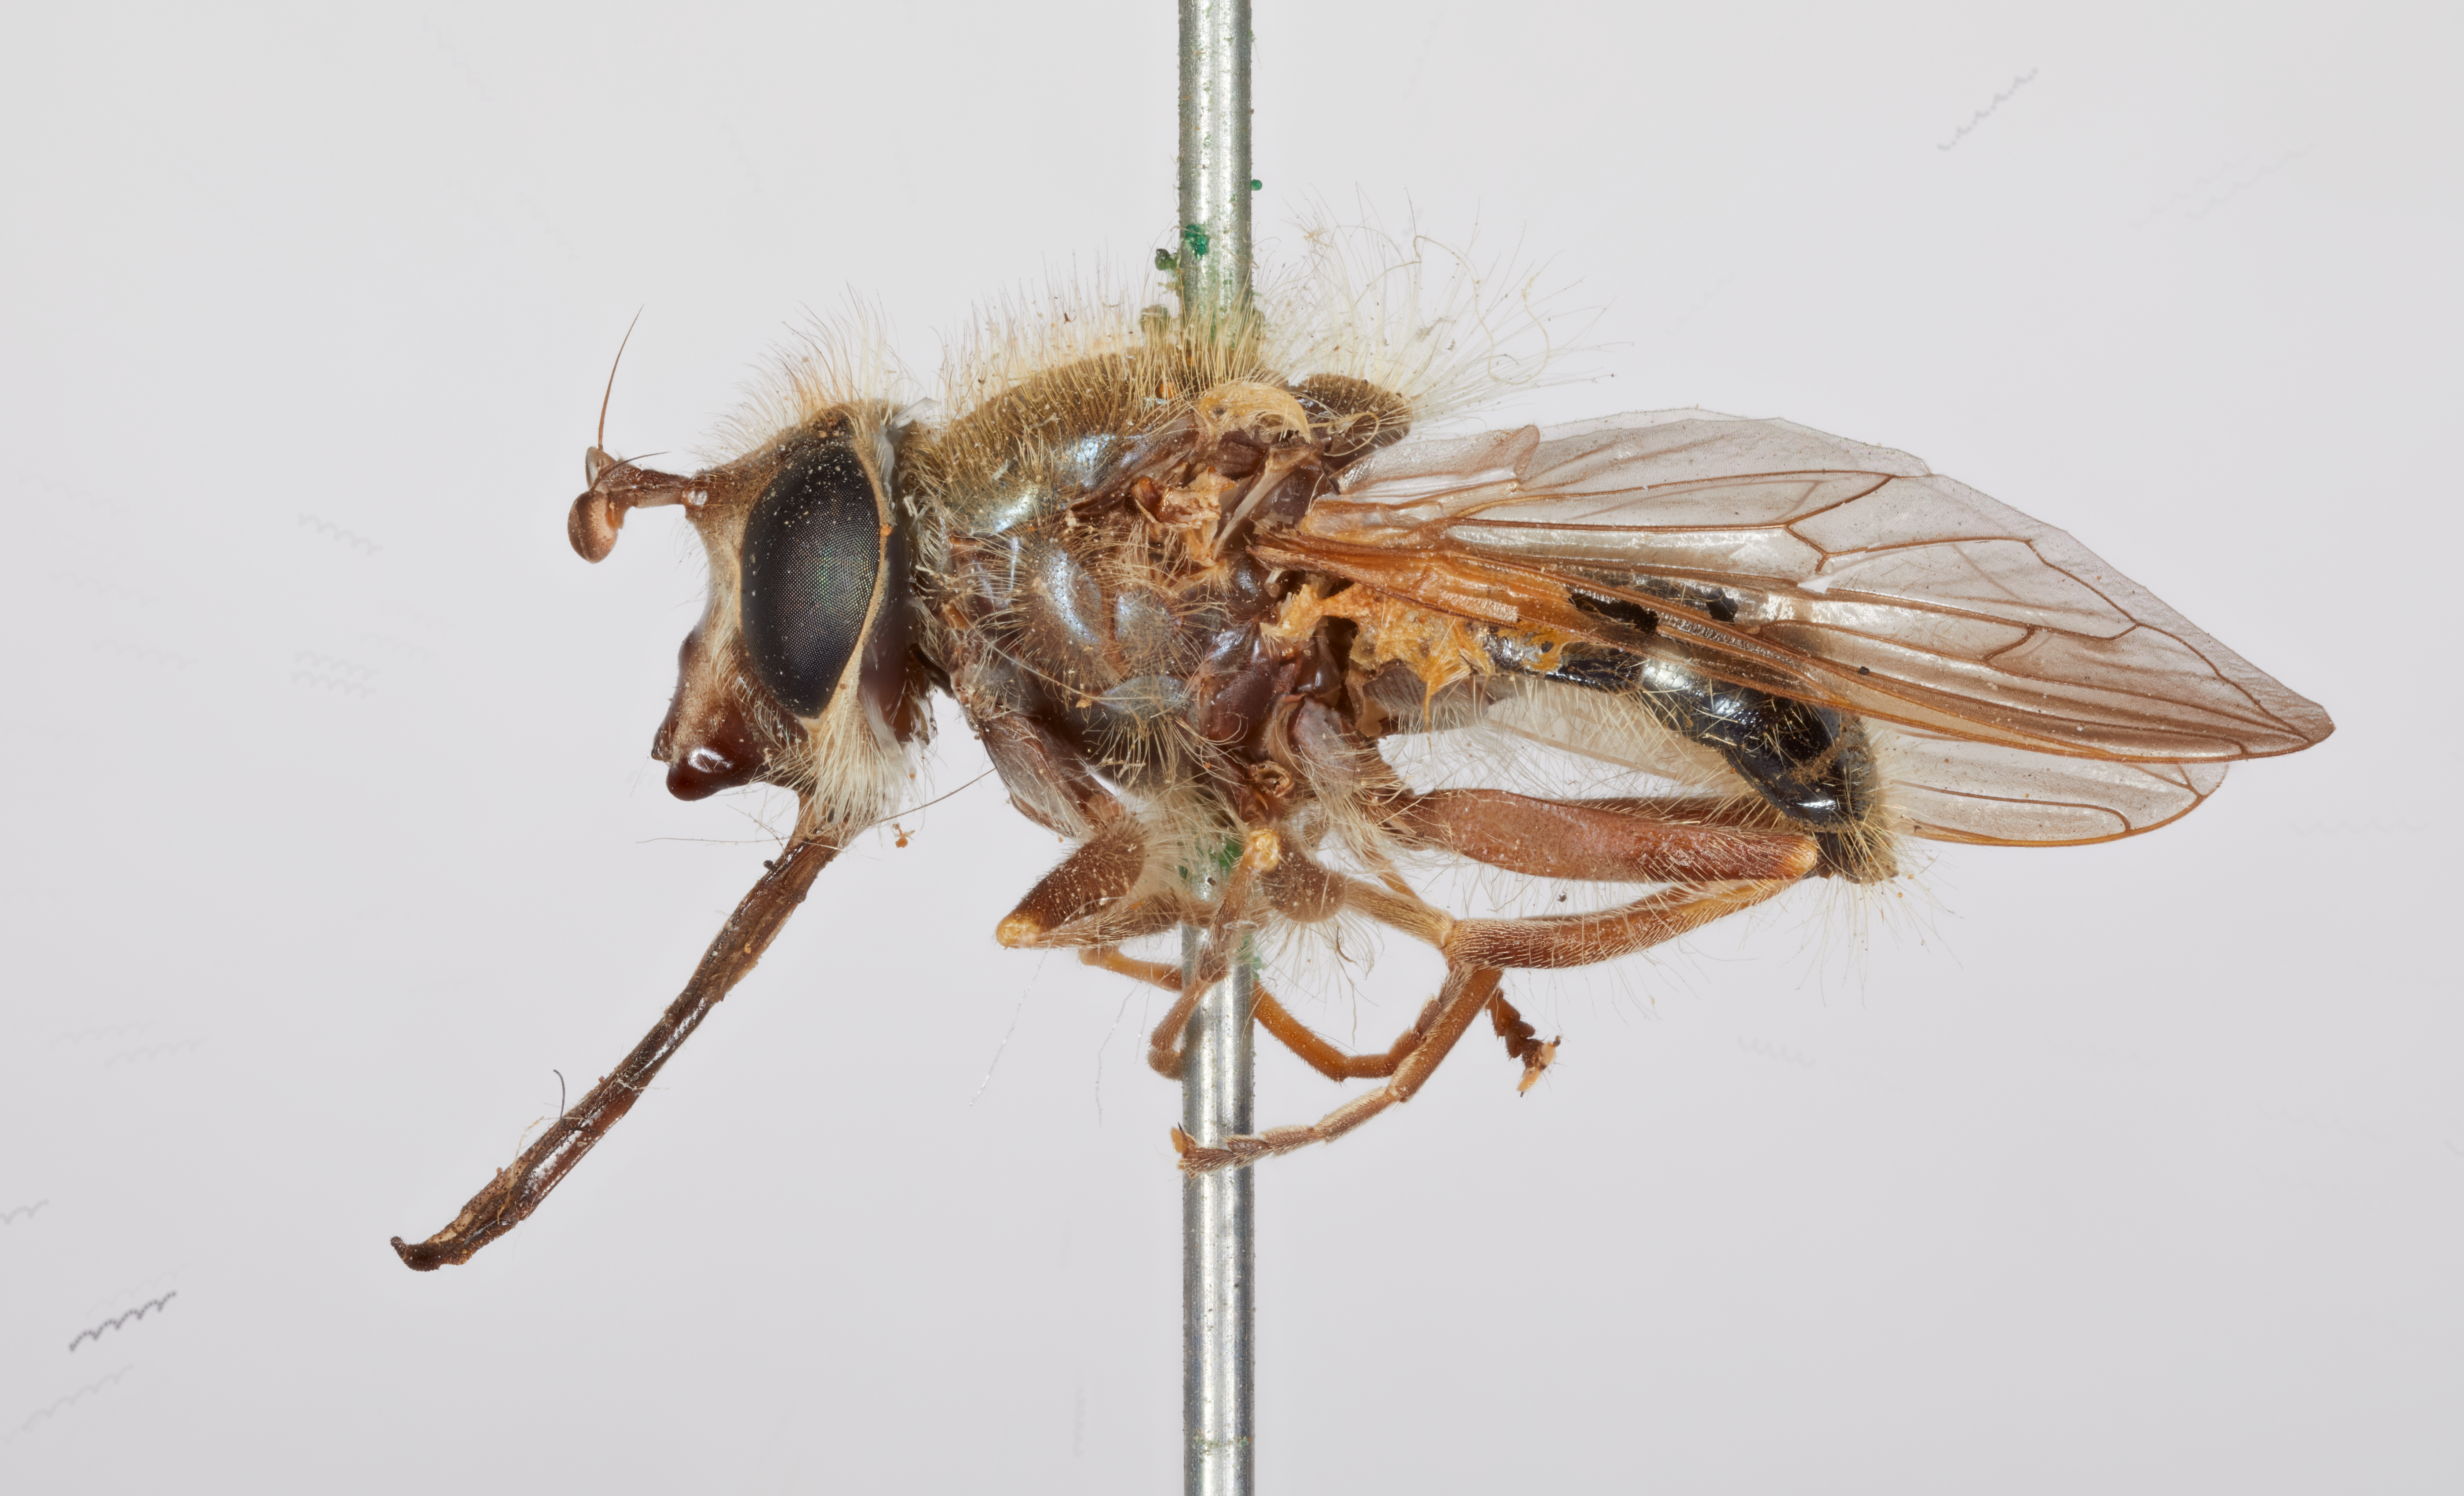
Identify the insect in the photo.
Brachymyia lupina
